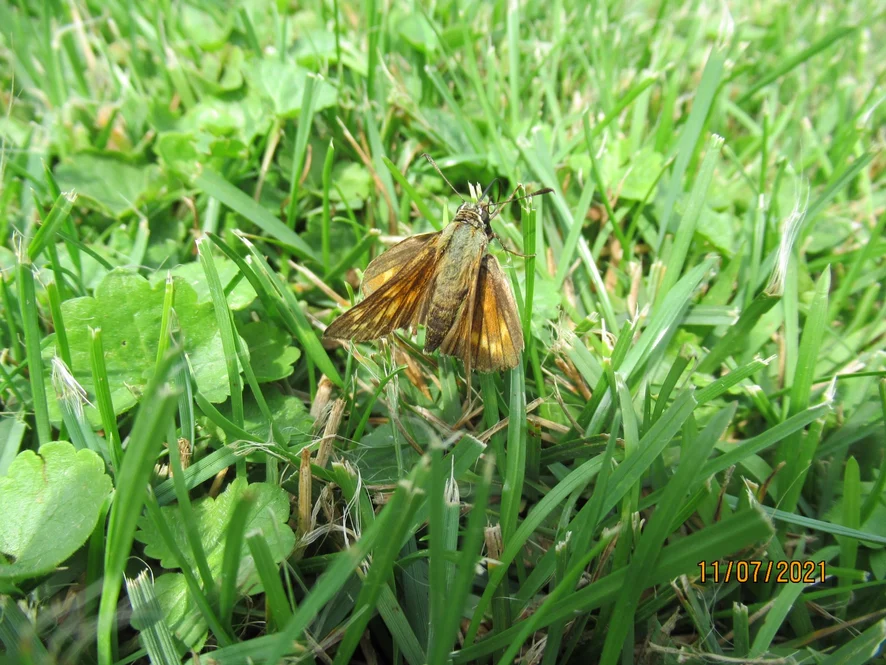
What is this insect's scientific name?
Ochlodes sylvanus (also Ochlodes venata)
